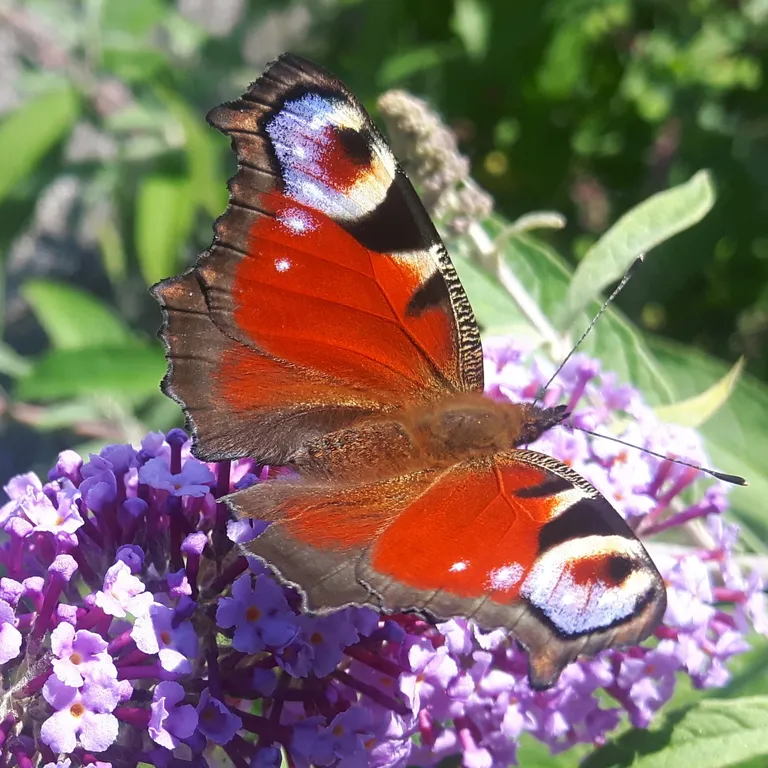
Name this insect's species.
Aglais io
